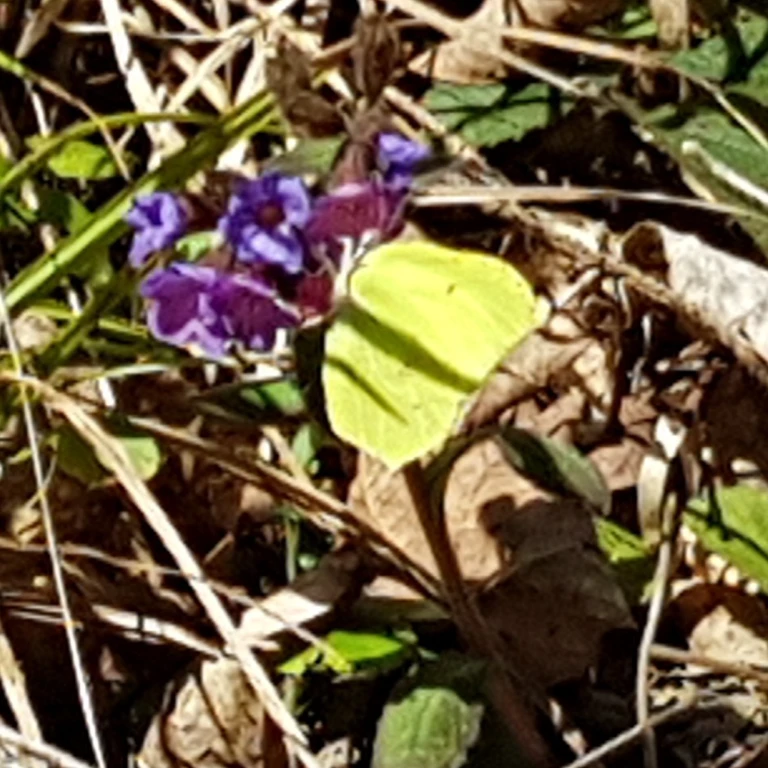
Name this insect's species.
Gonepteryx rhamni
